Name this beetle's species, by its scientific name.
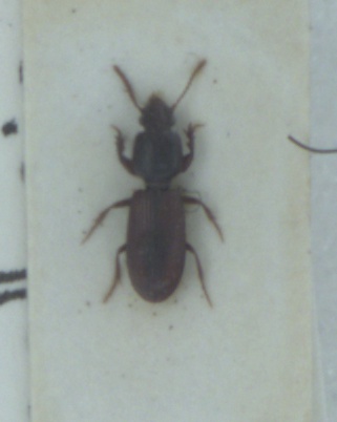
Clivina collaris
